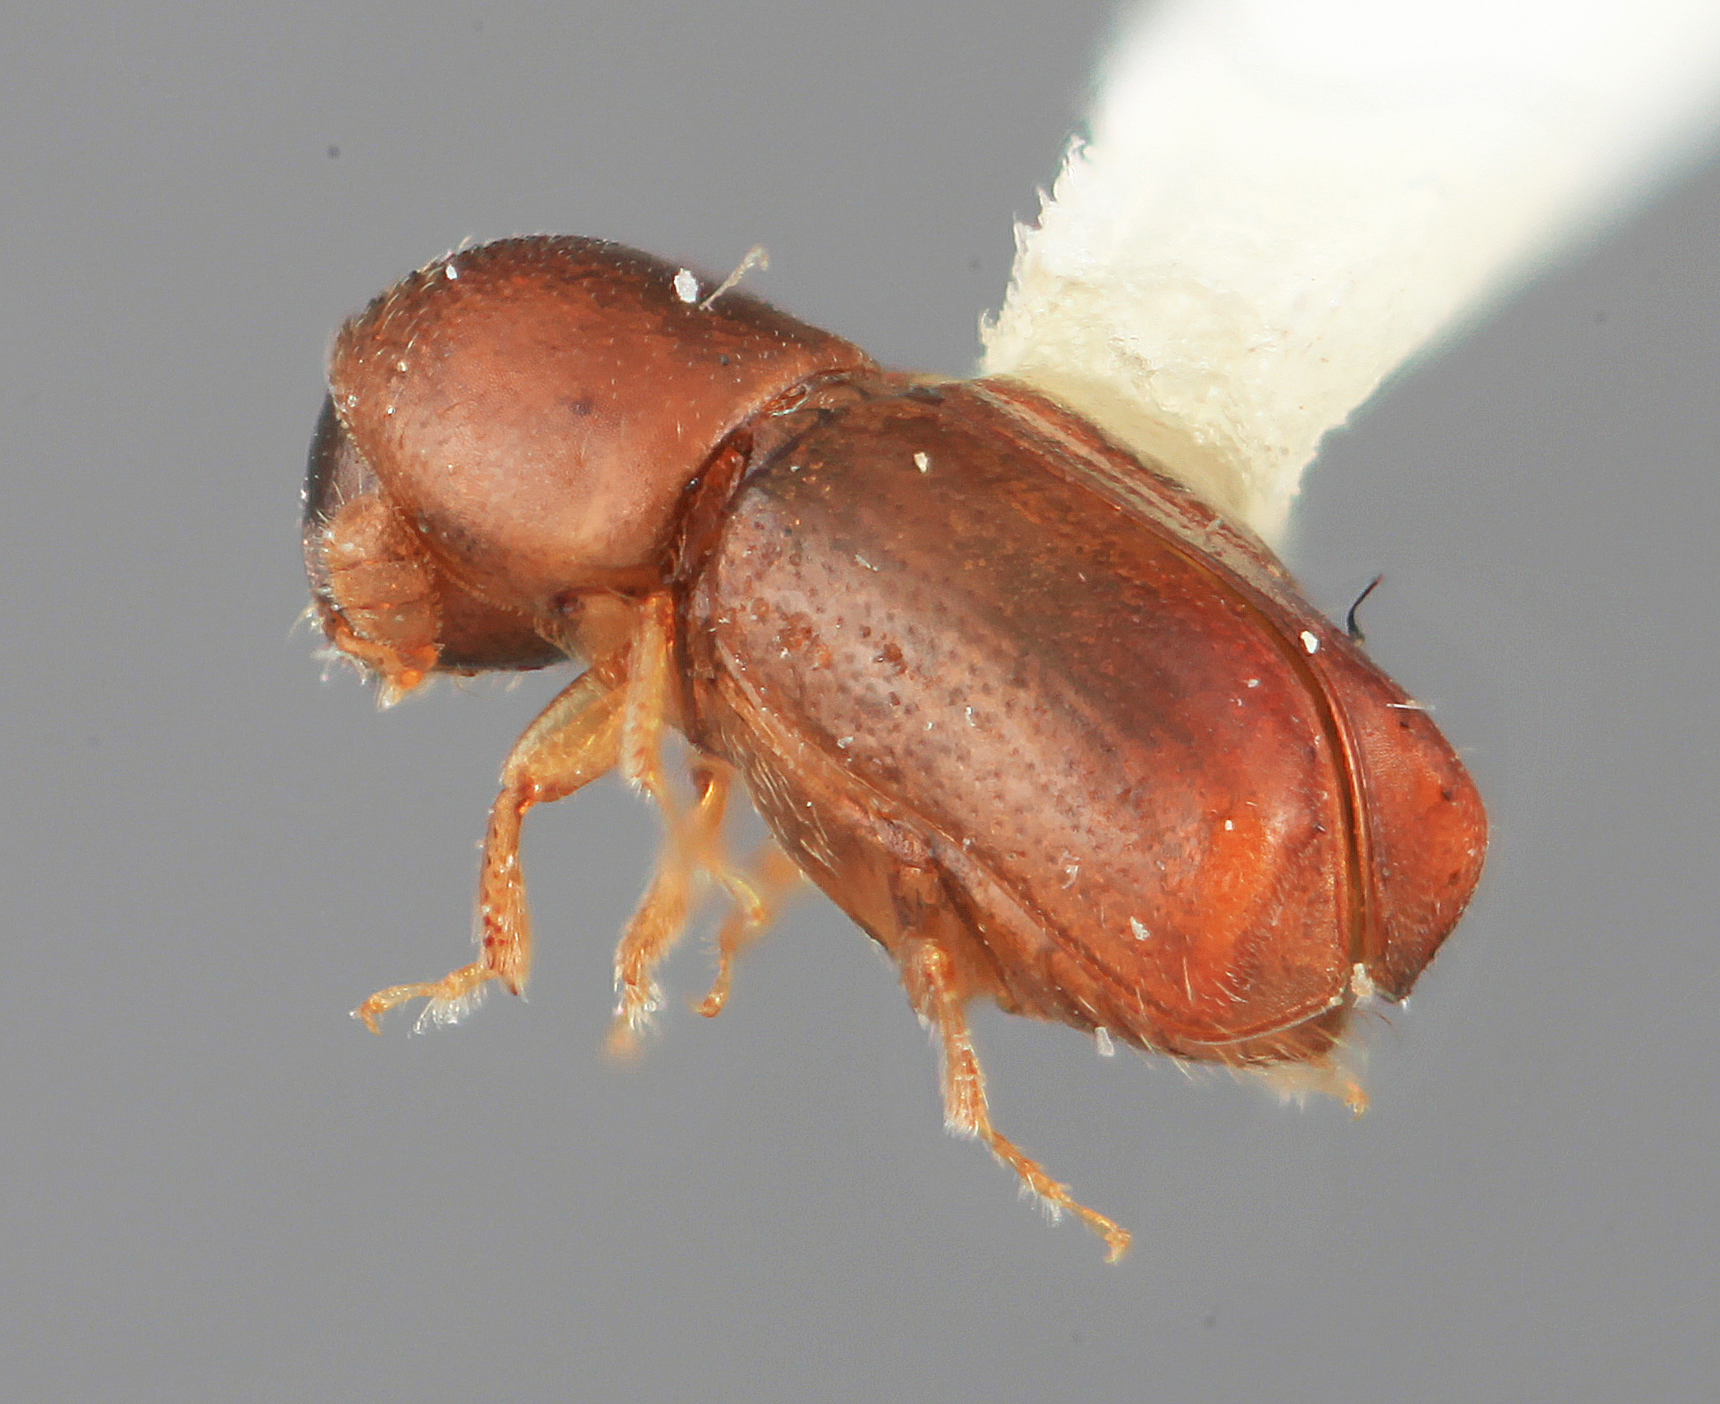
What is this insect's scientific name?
Microcorthylus macer
